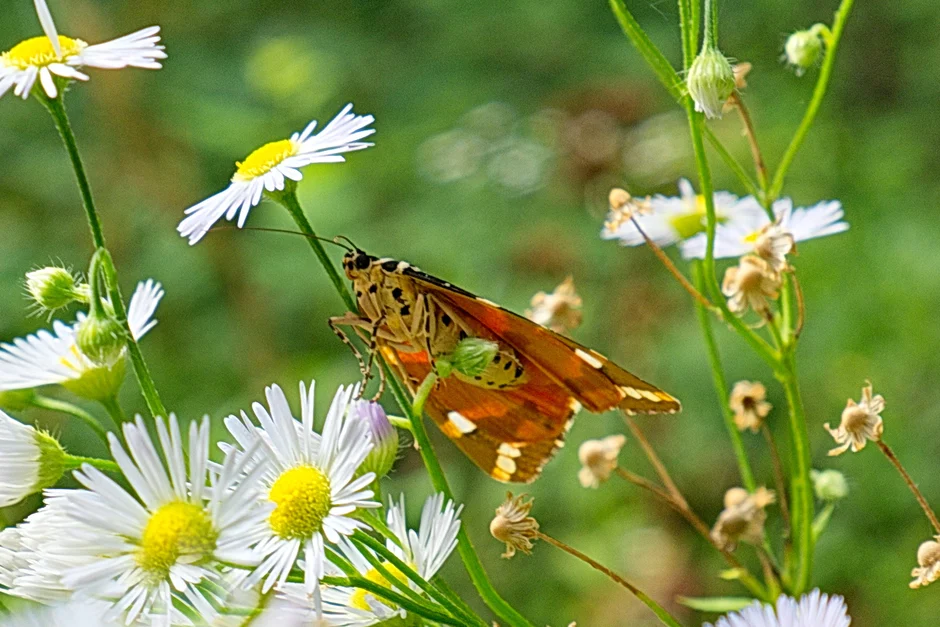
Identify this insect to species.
Euplagia quadripunctaria
